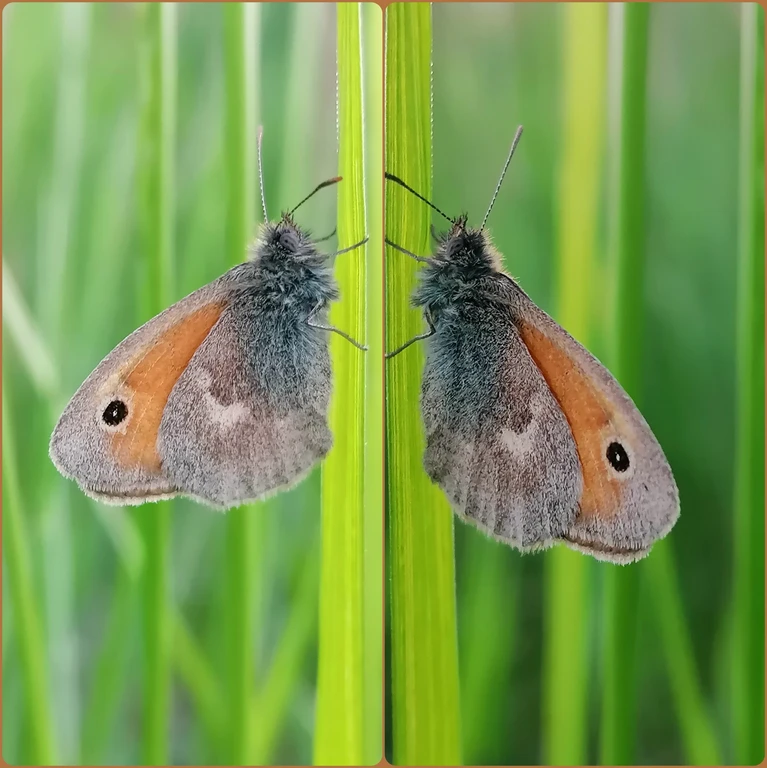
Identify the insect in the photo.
Coenonympha pamphilus
